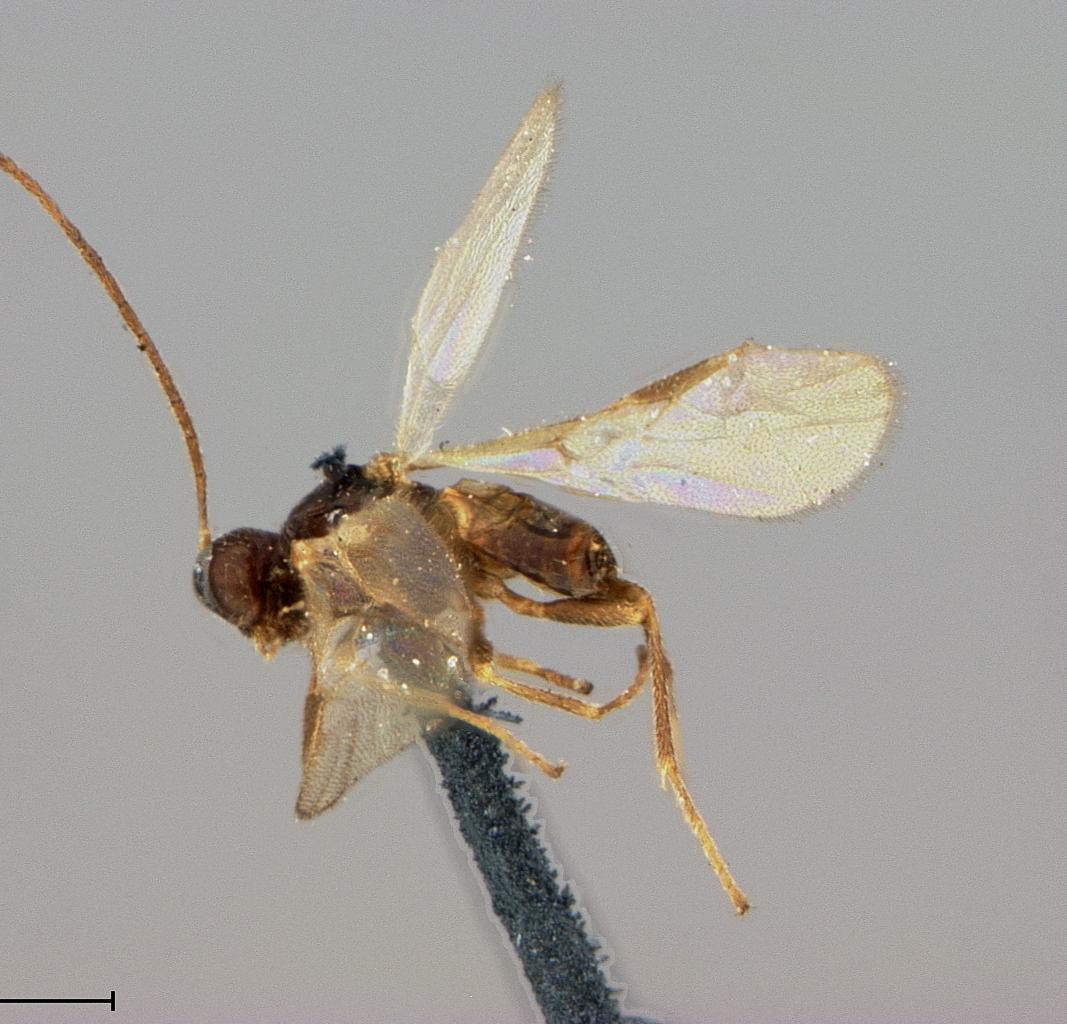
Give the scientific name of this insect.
Mirax grapholithae
